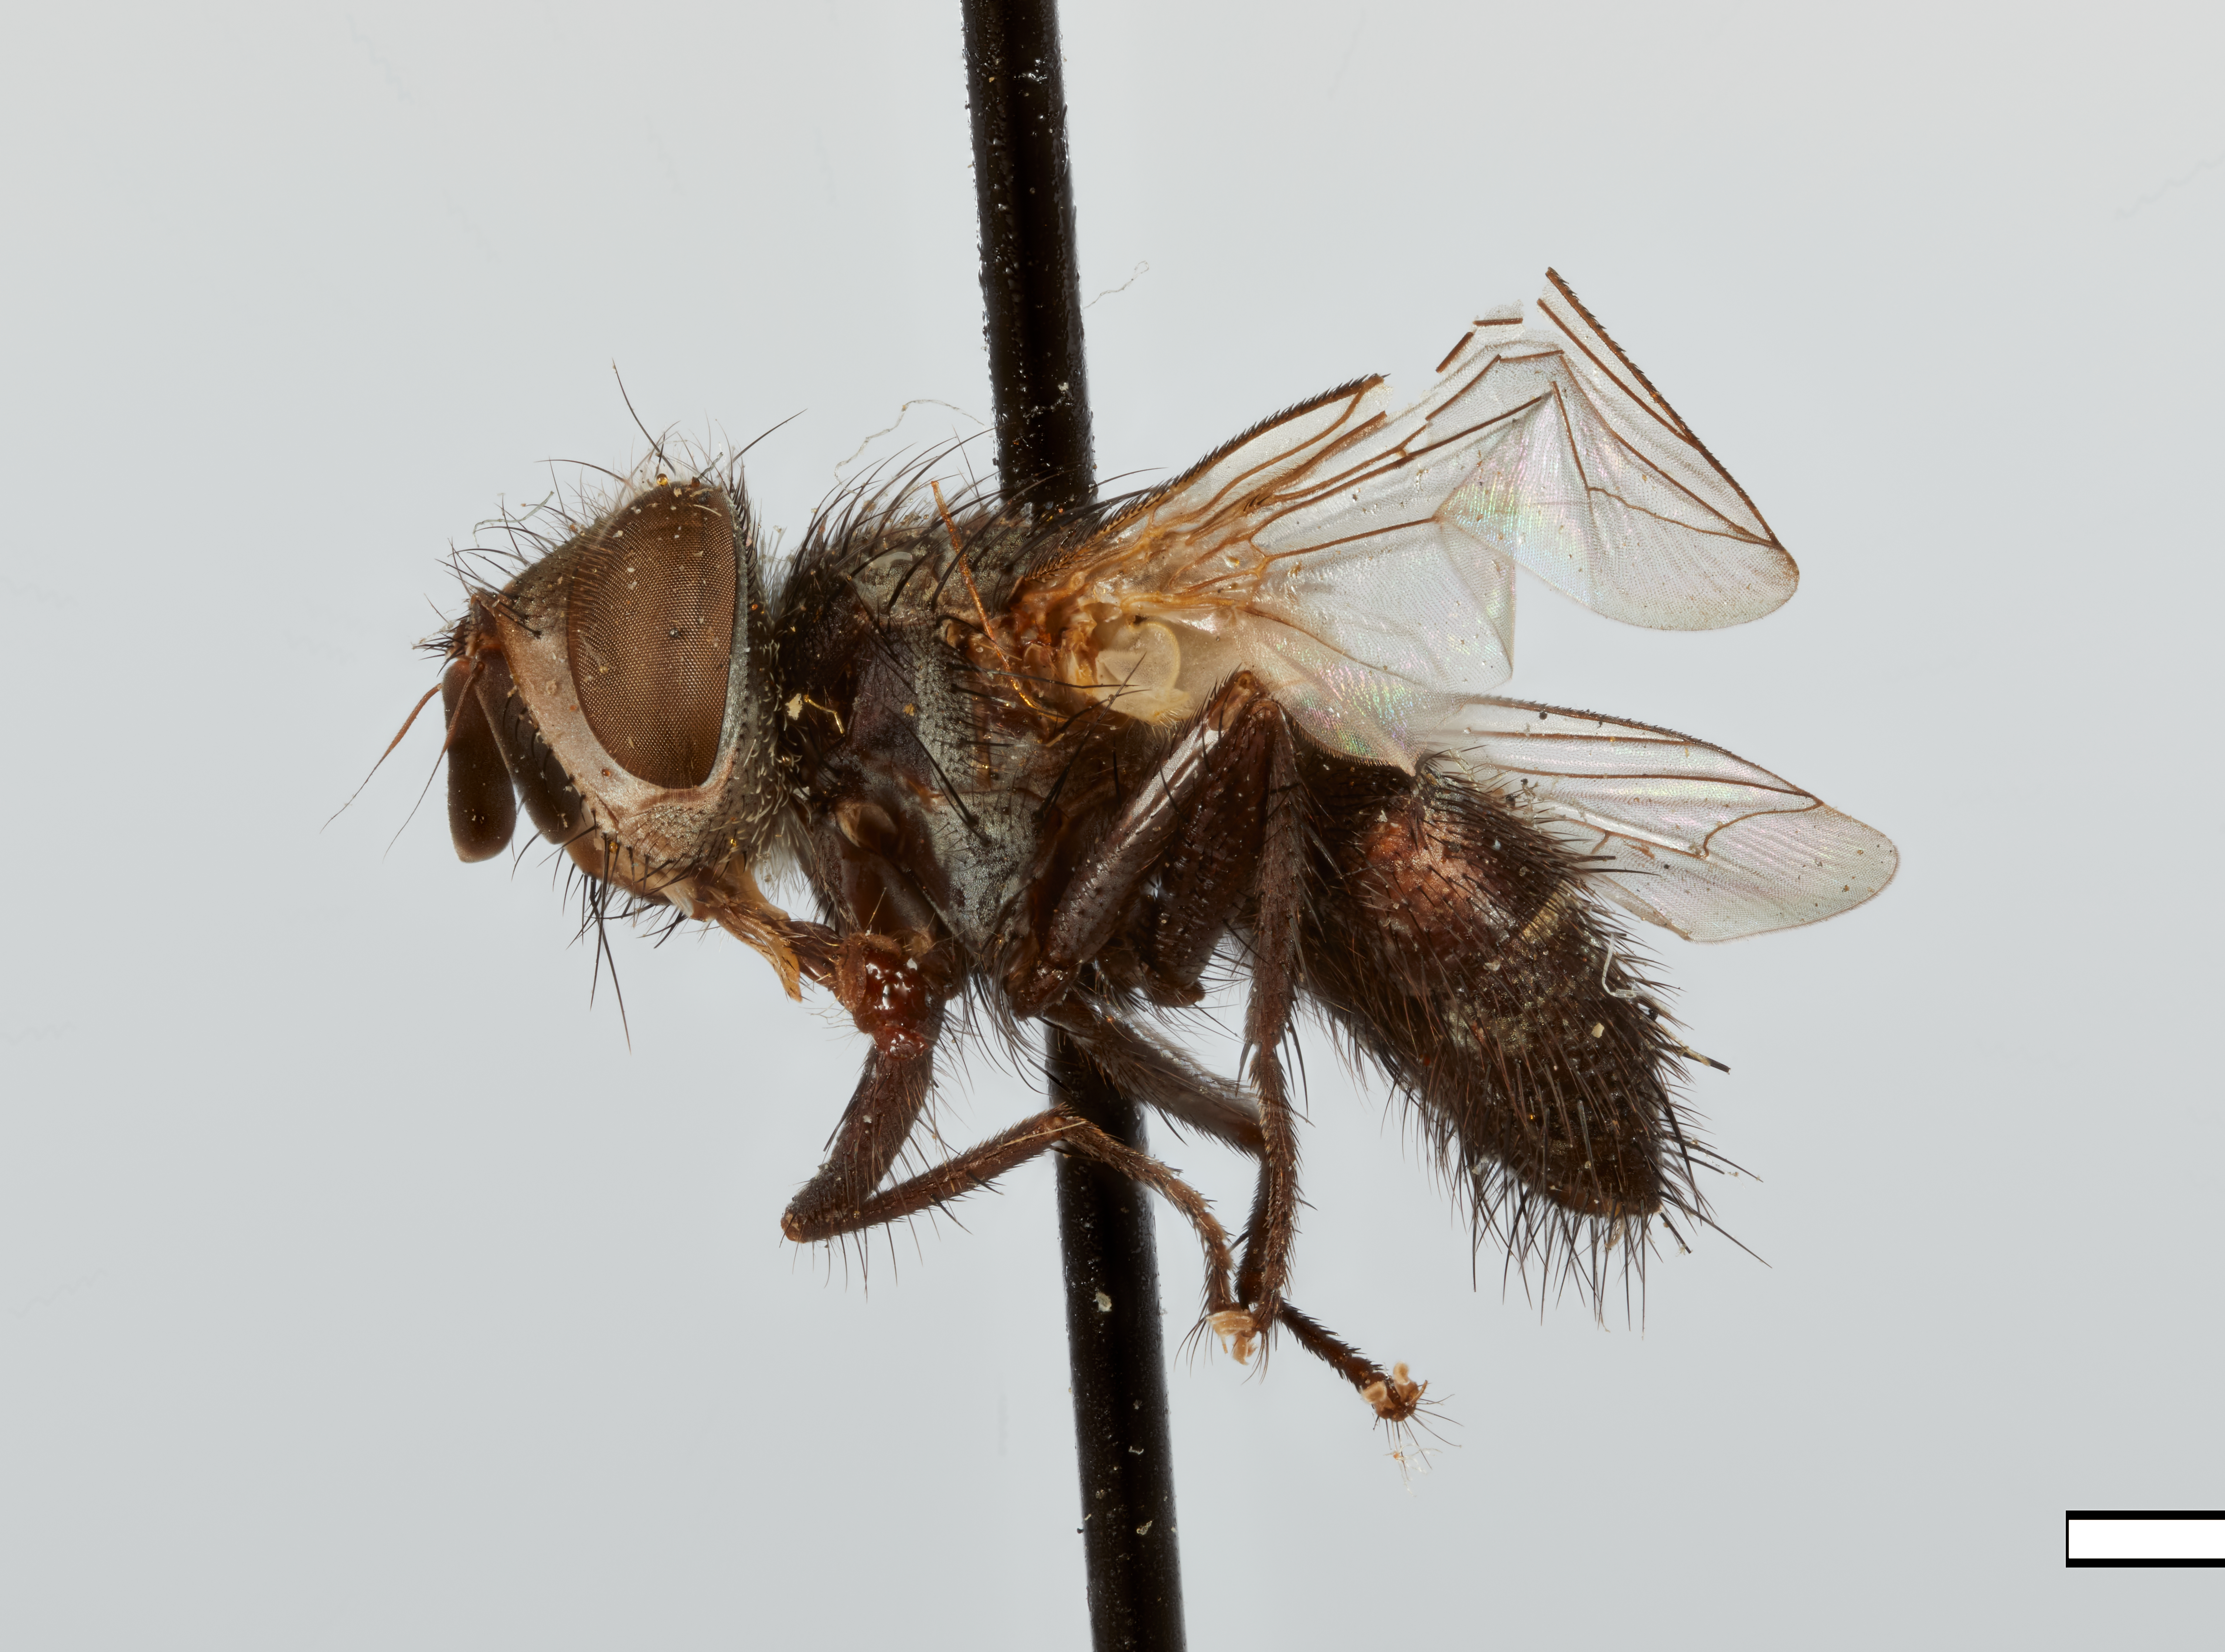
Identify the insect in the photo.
Phorocera hamata
